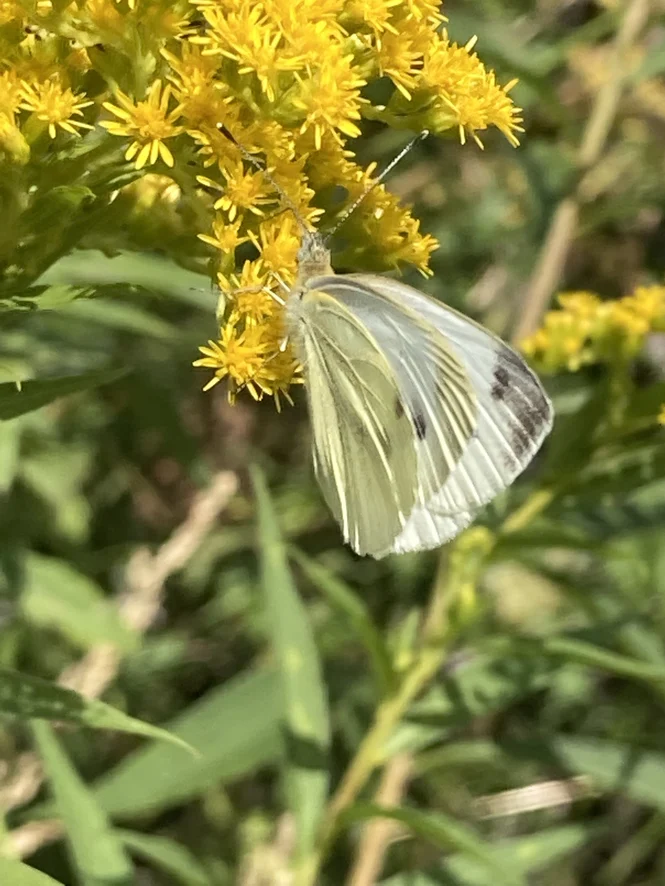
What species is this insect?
Pieris napi
